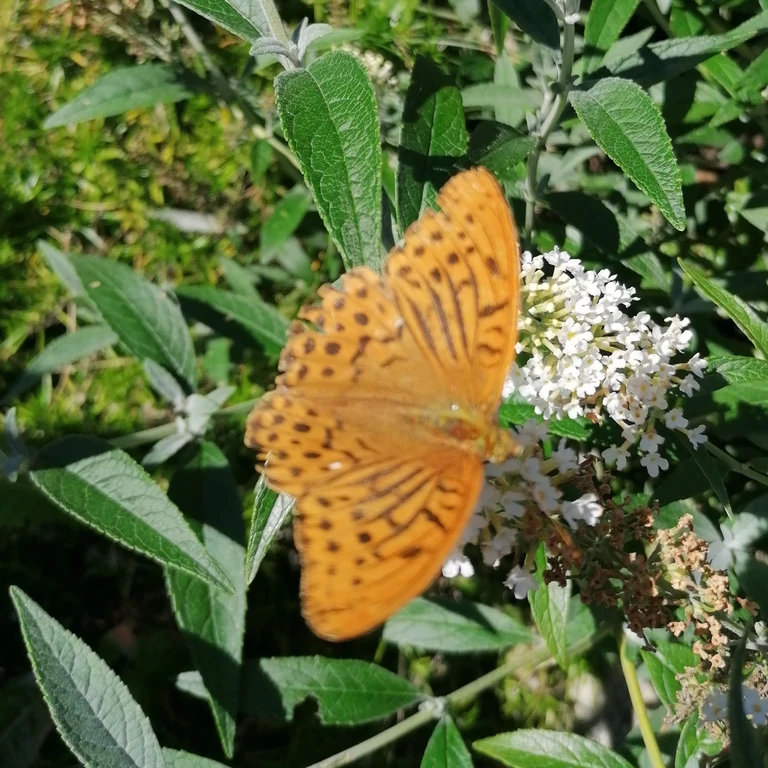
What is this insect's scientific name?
Argynnis paphia
